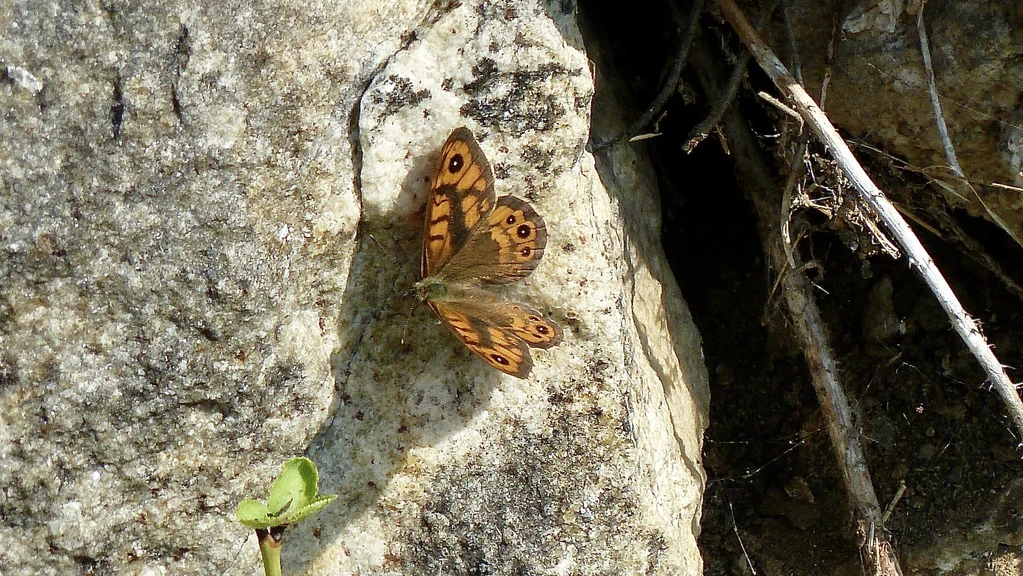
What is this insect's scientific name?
Lasiommata megera (also Pararge megera)
